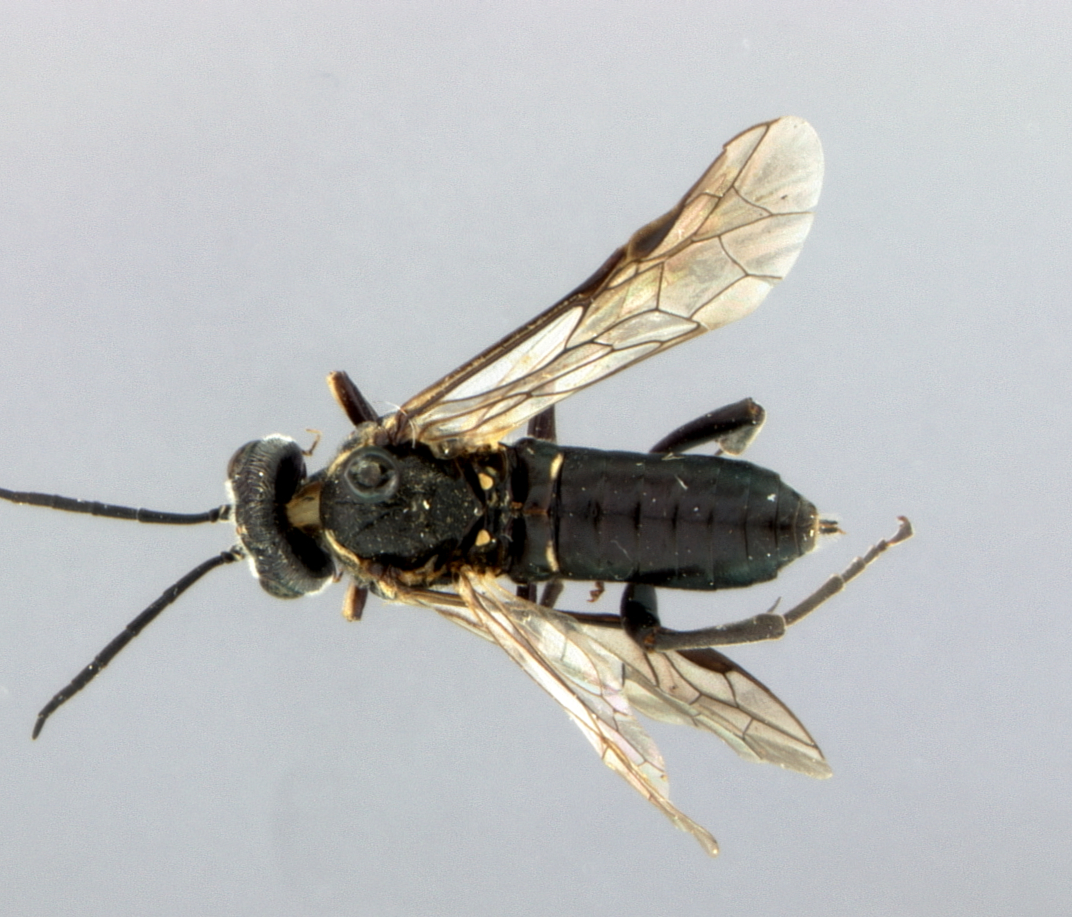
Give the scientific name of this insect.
Macrophya phylacida
